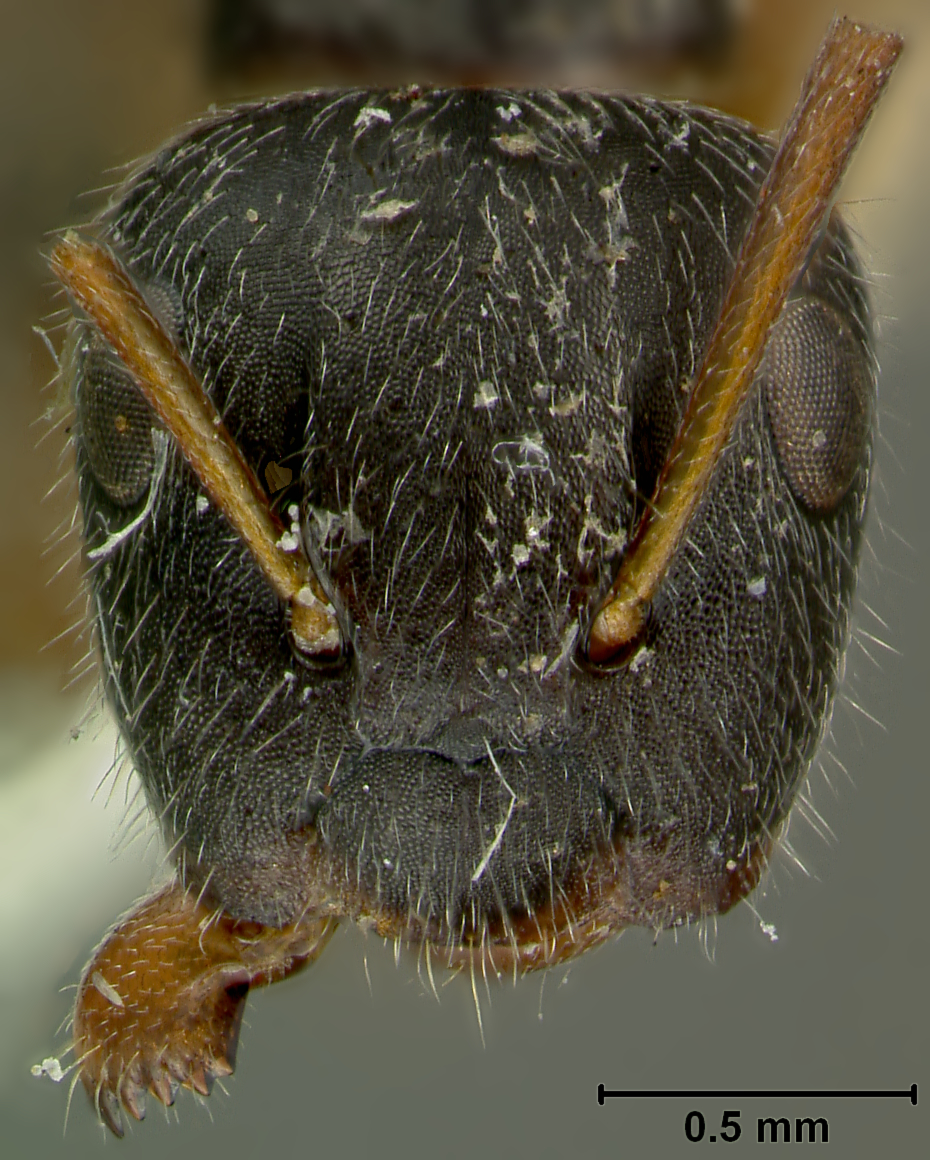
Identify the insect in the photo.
Camponotus reticulatus
